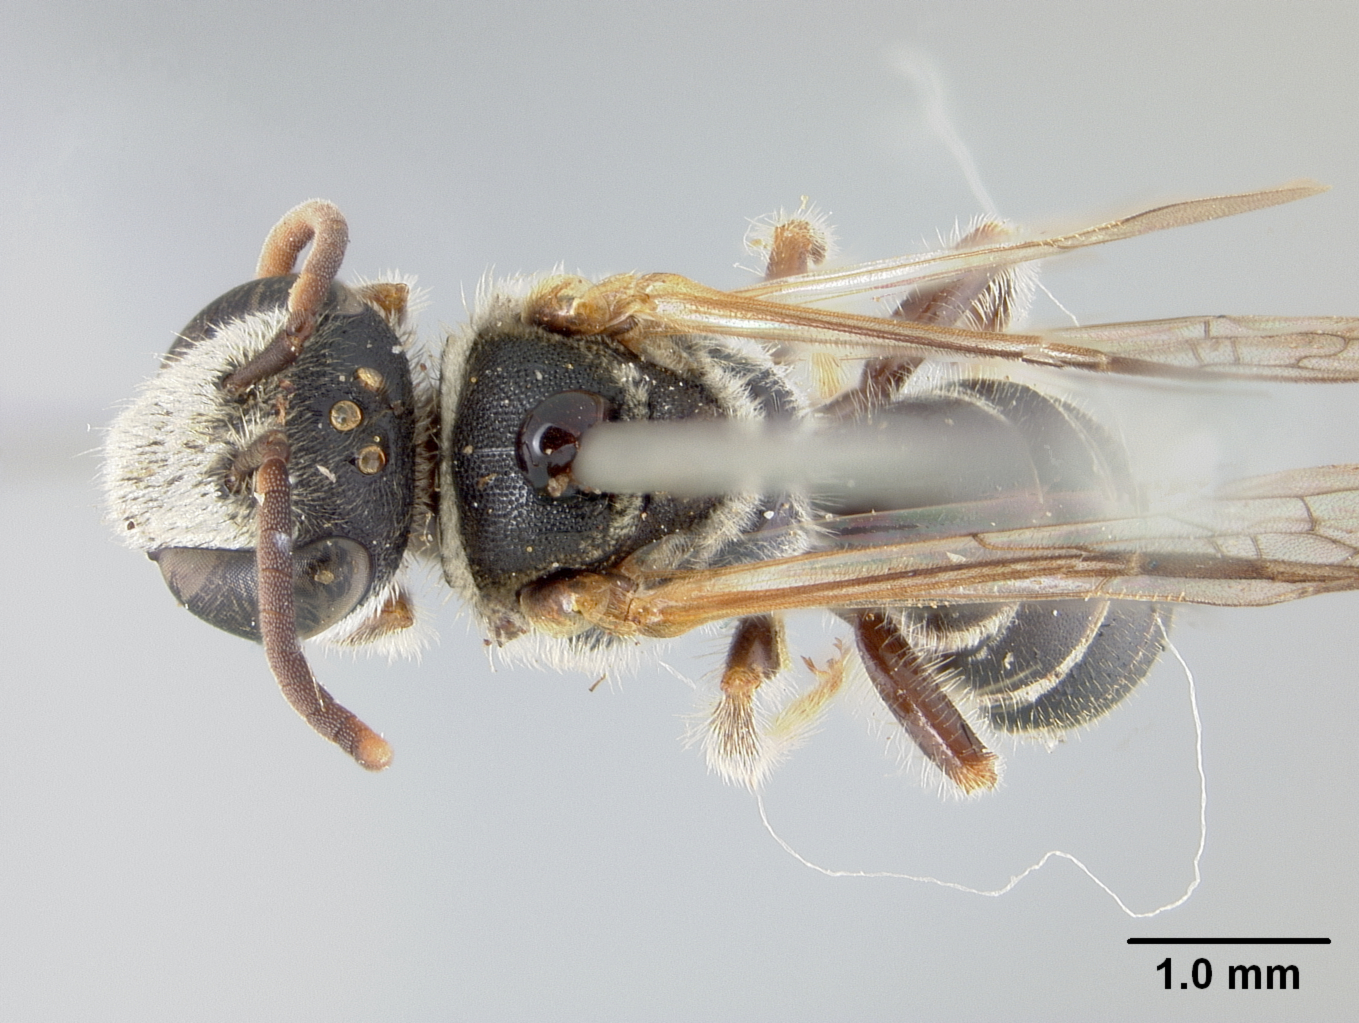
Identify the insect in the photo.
Nomia elongatula
